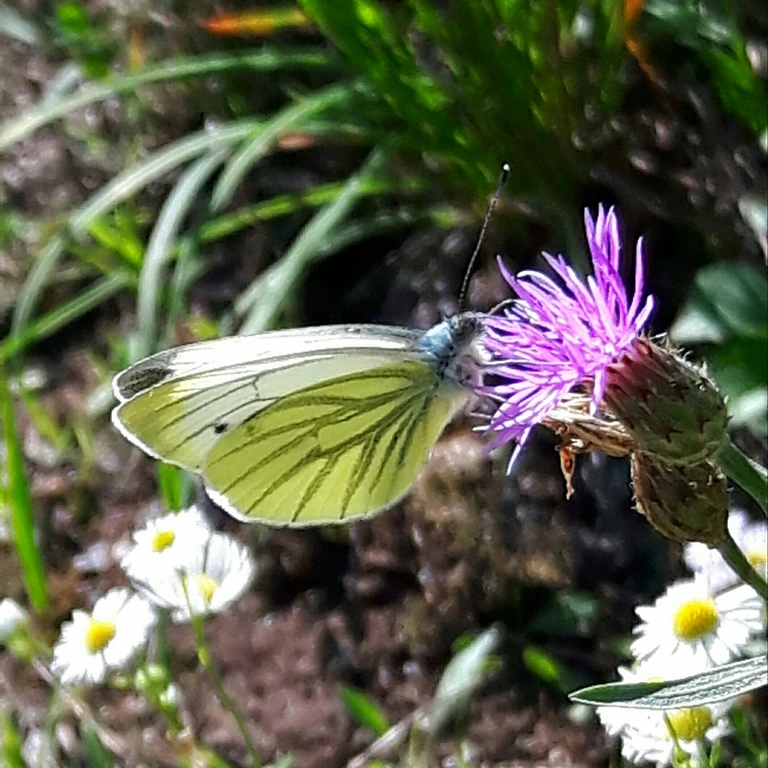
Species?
Pieris napi
